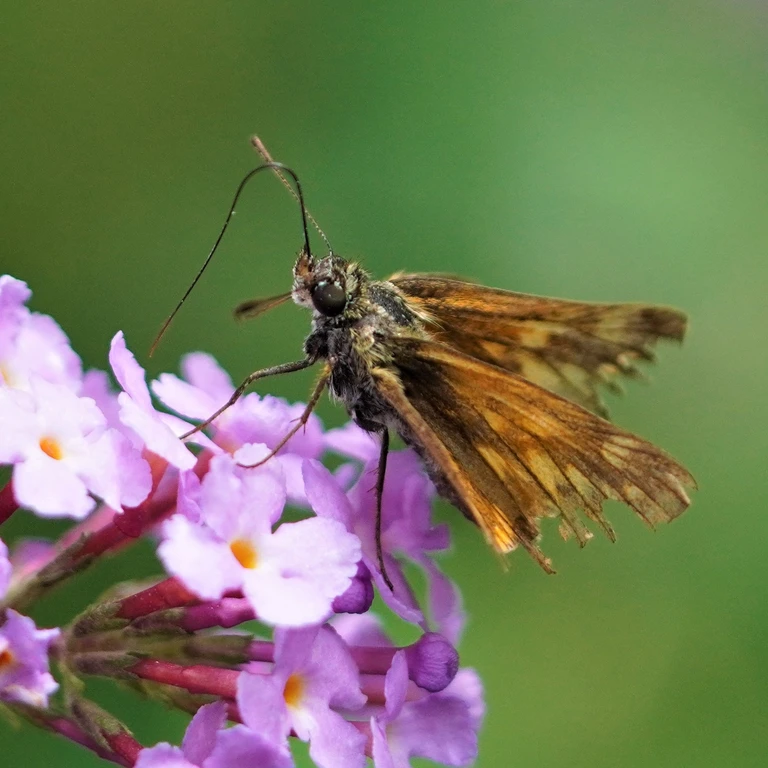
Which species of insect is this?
Ochlodes sylvanus (also Ochlodes venata)
